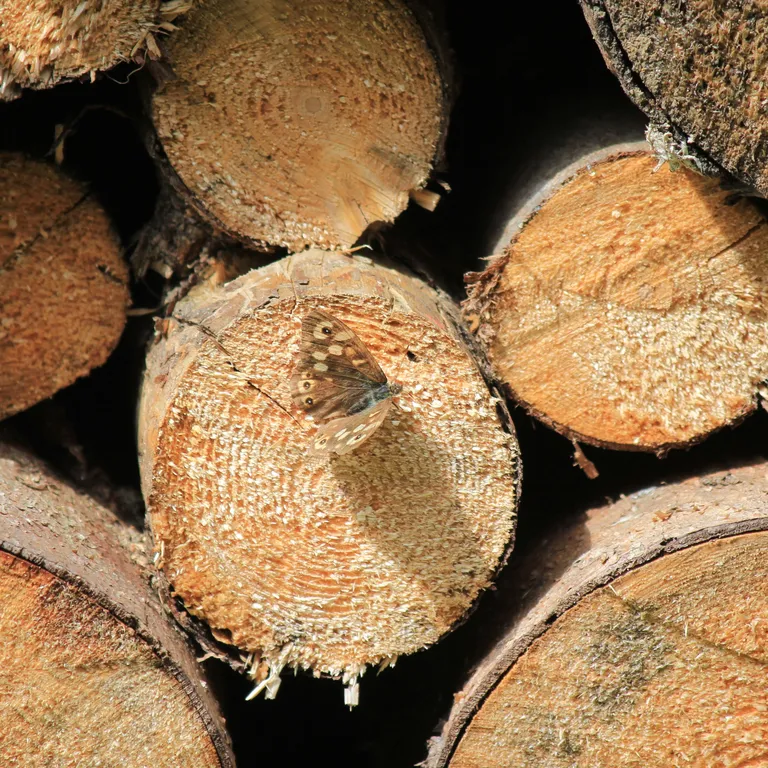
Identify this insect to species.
Pararge aegeria
